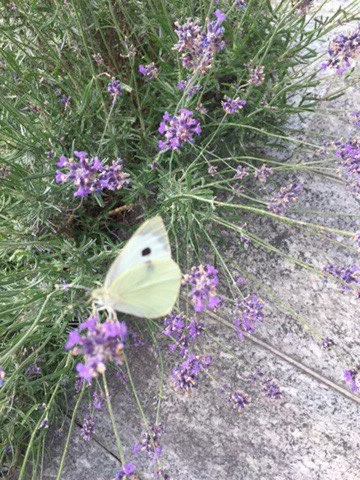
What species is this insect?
Pieris brassicae
